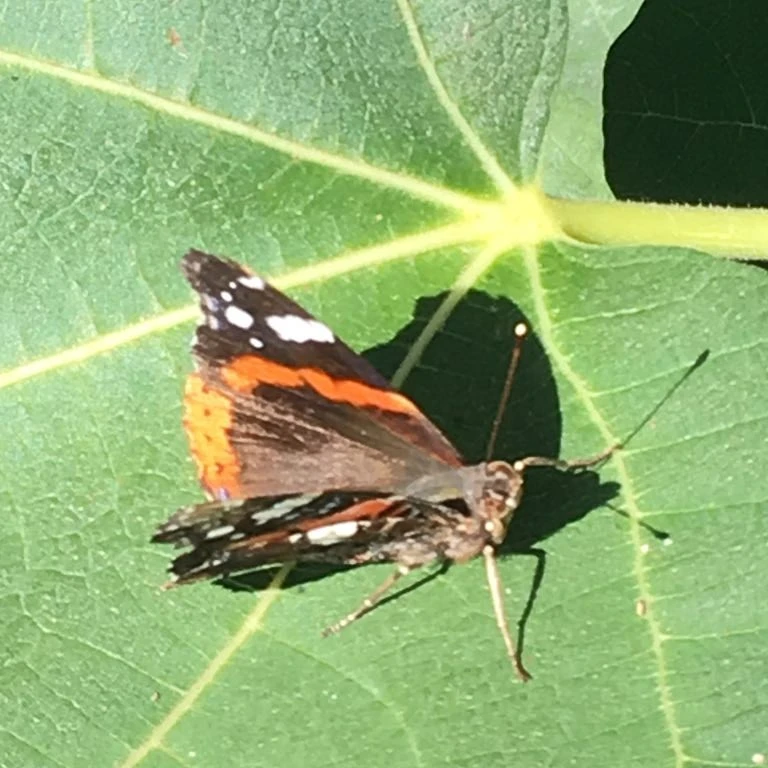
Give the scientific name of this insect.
Vanessa atalanta
